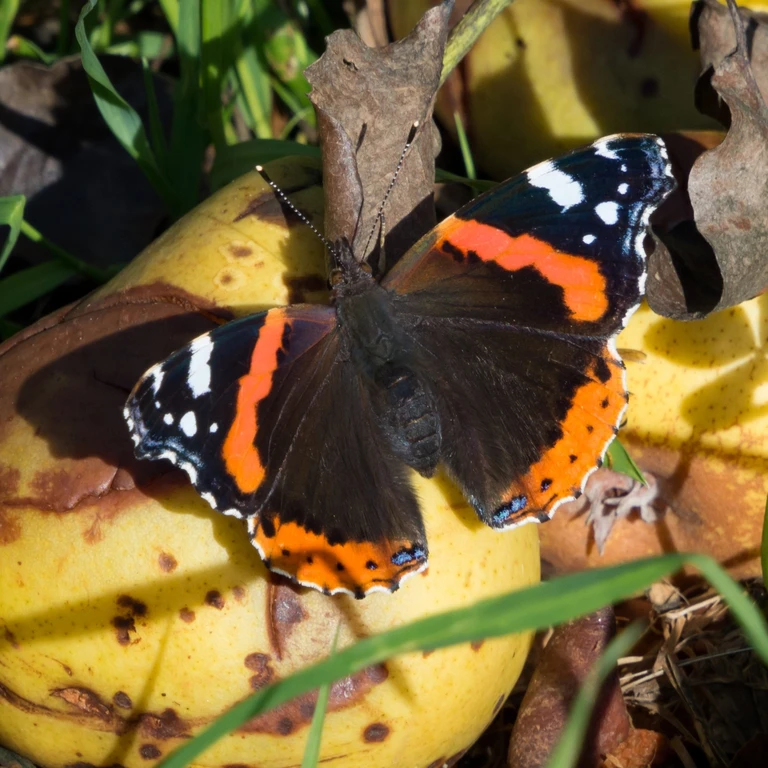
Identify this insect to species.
Vanessa atalanta
